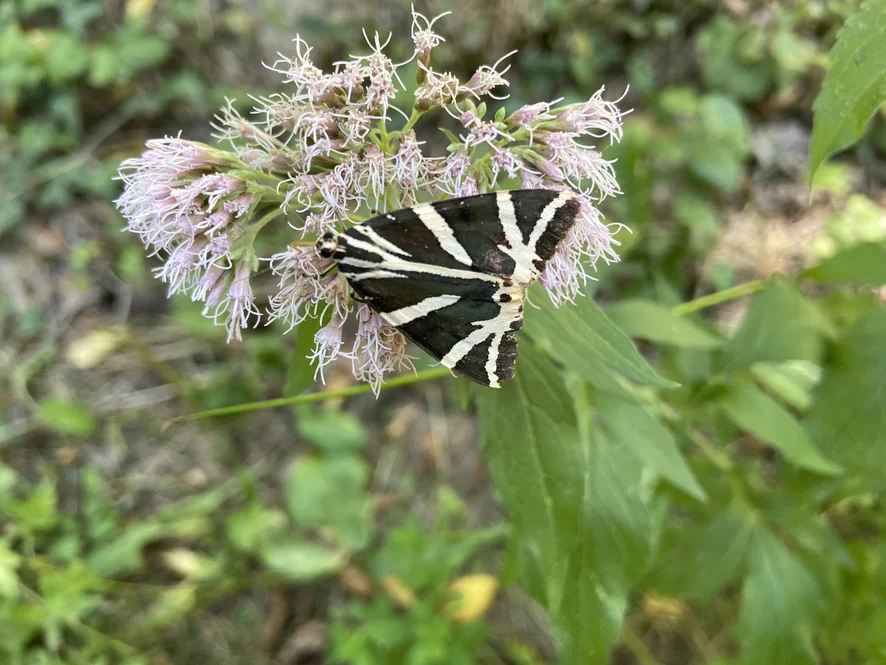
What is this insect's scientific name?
Euplagia quadripunctaria
